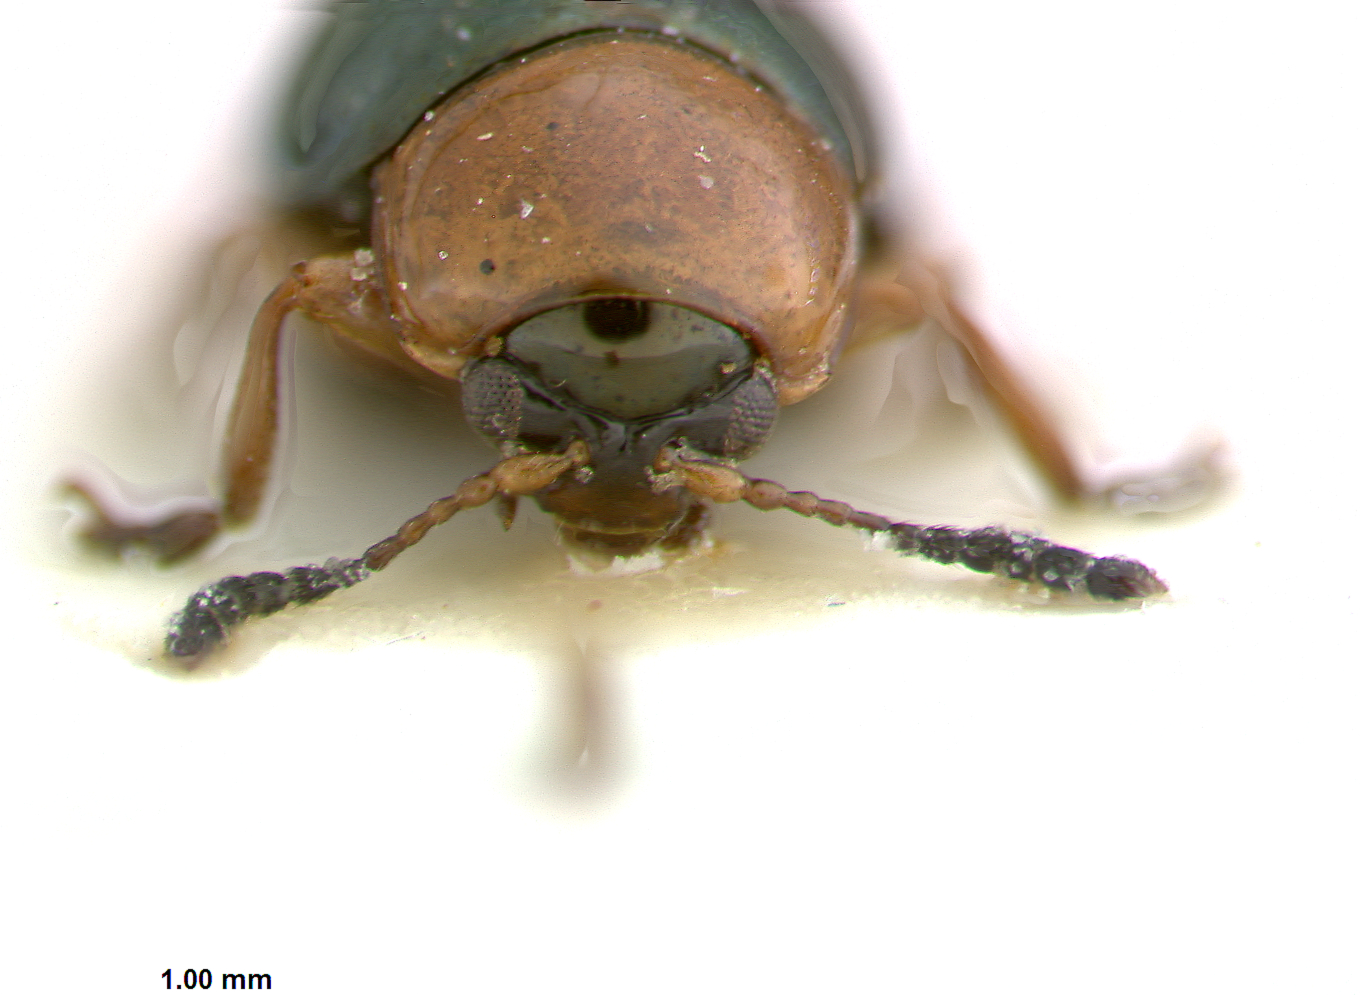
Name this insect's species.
Phaelota viridipennis
